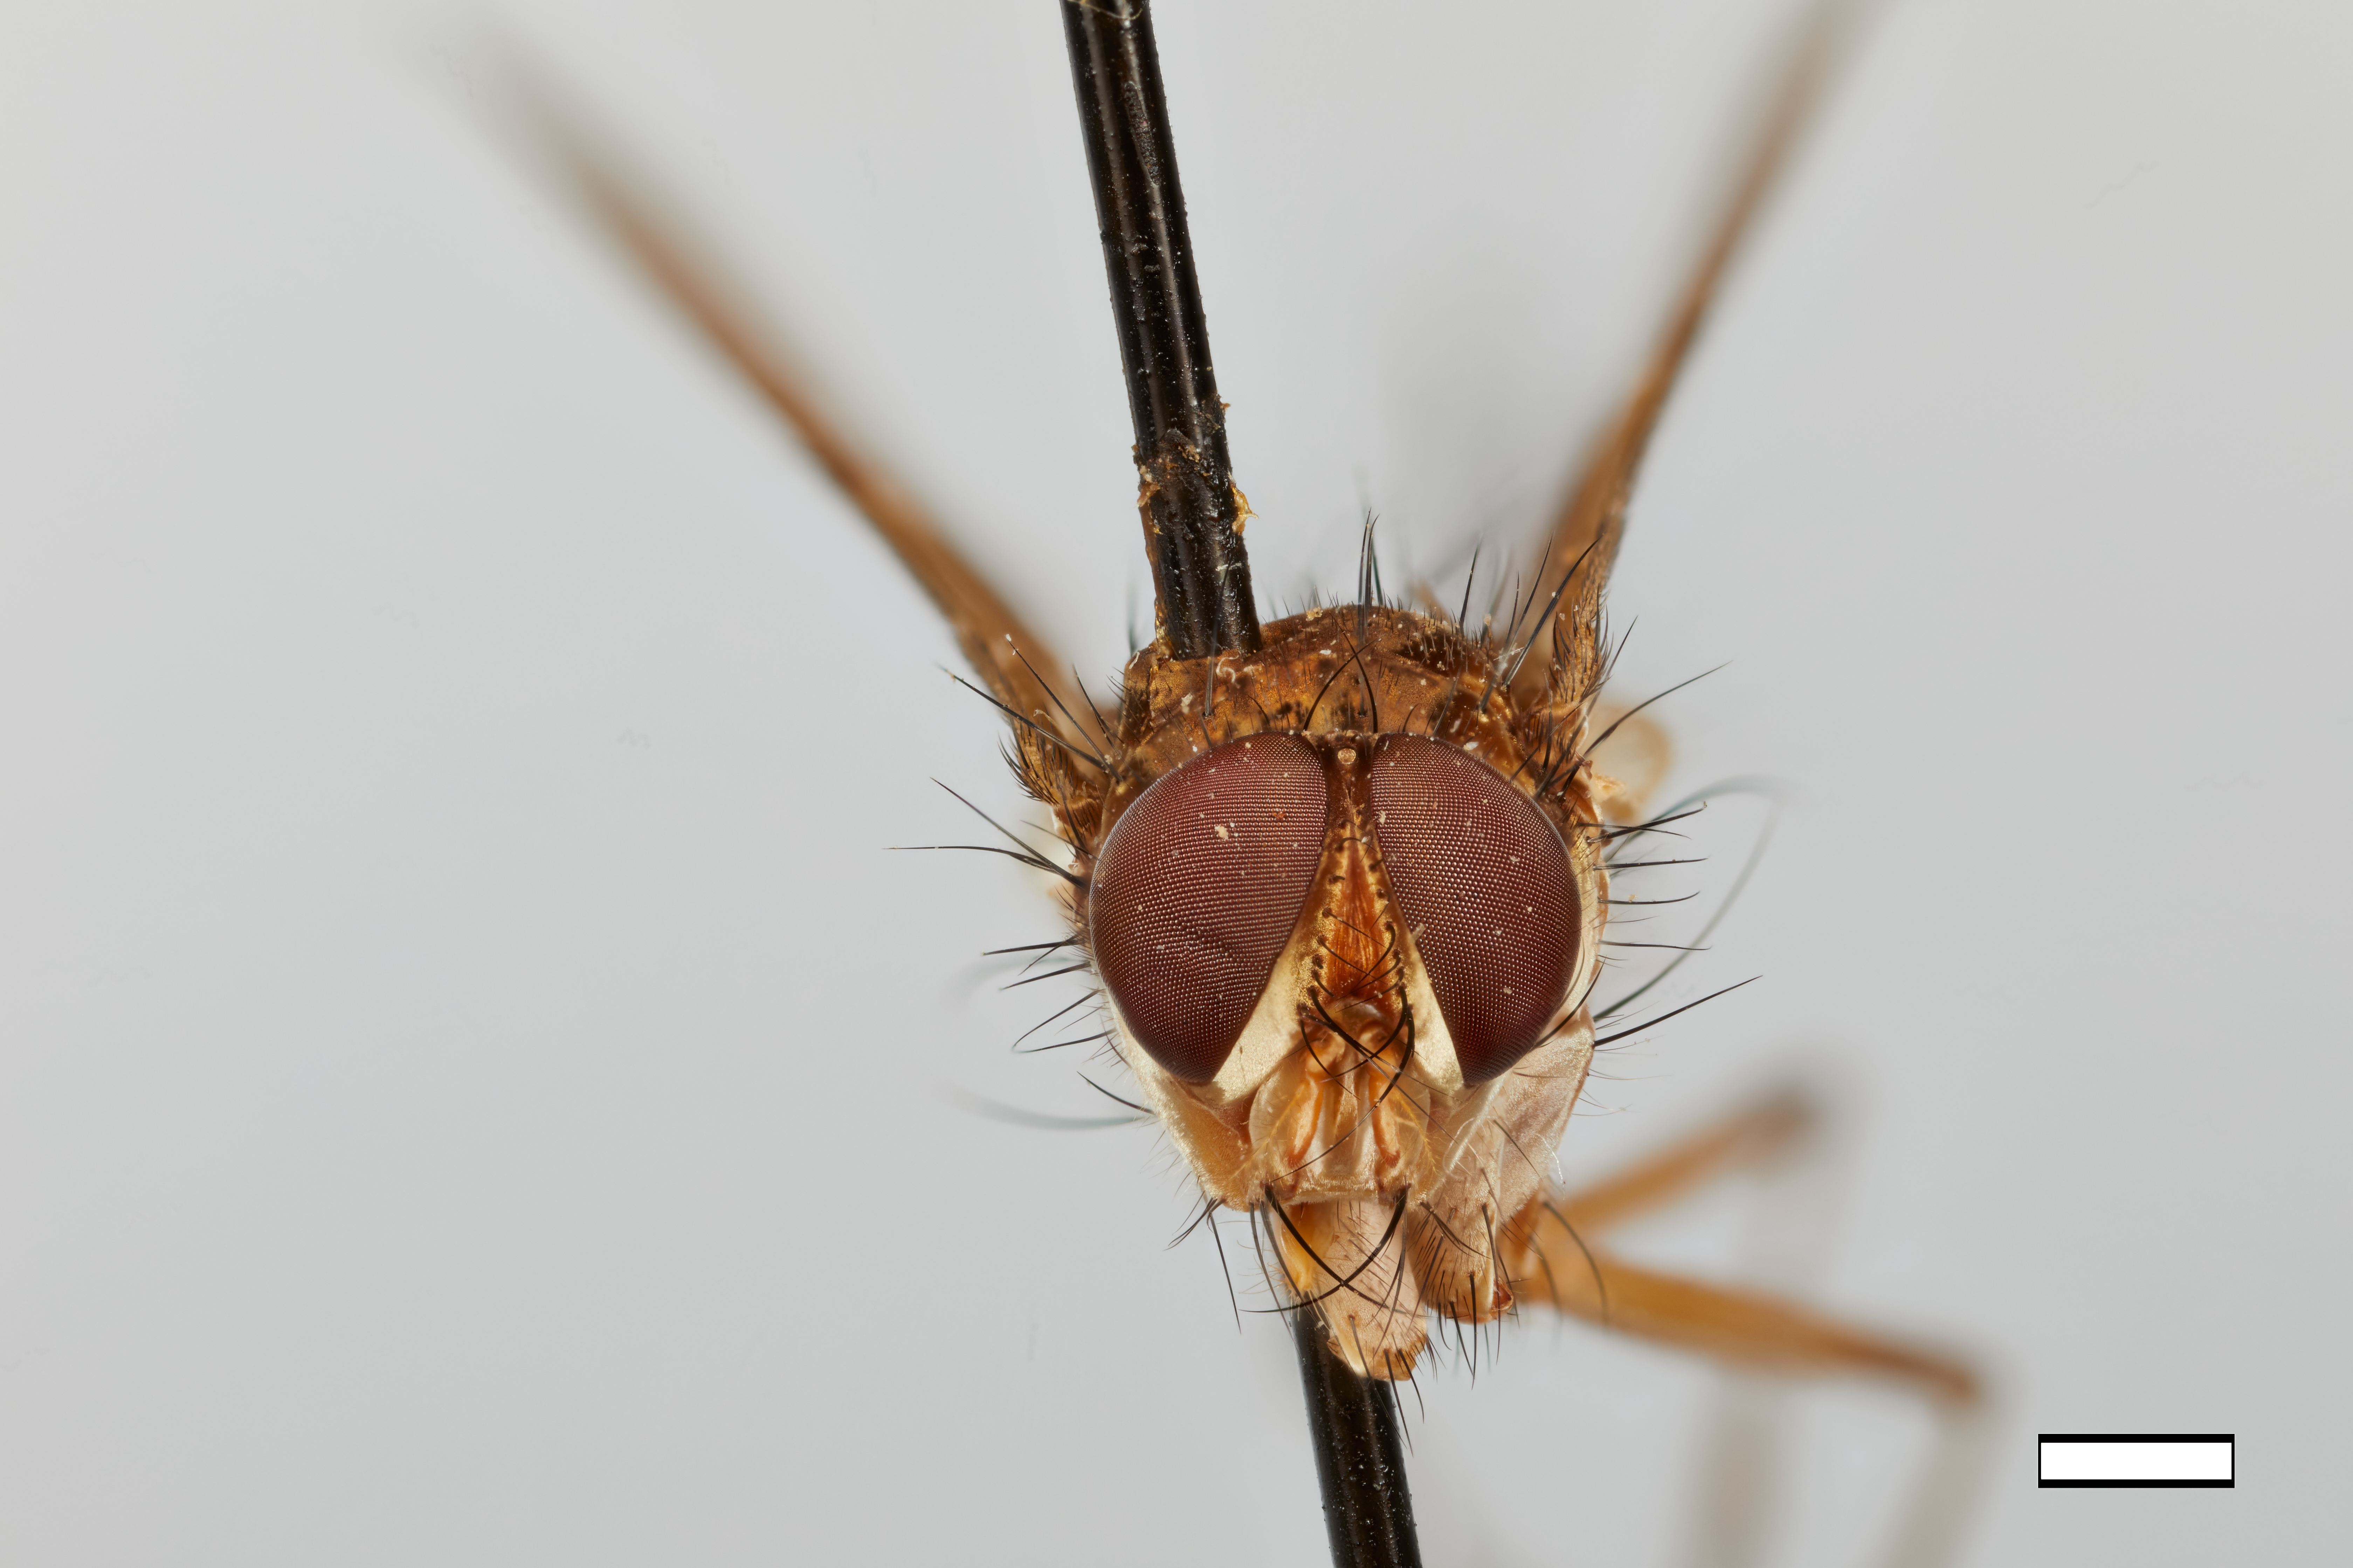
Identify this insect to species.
Eoptilodexia longipes
